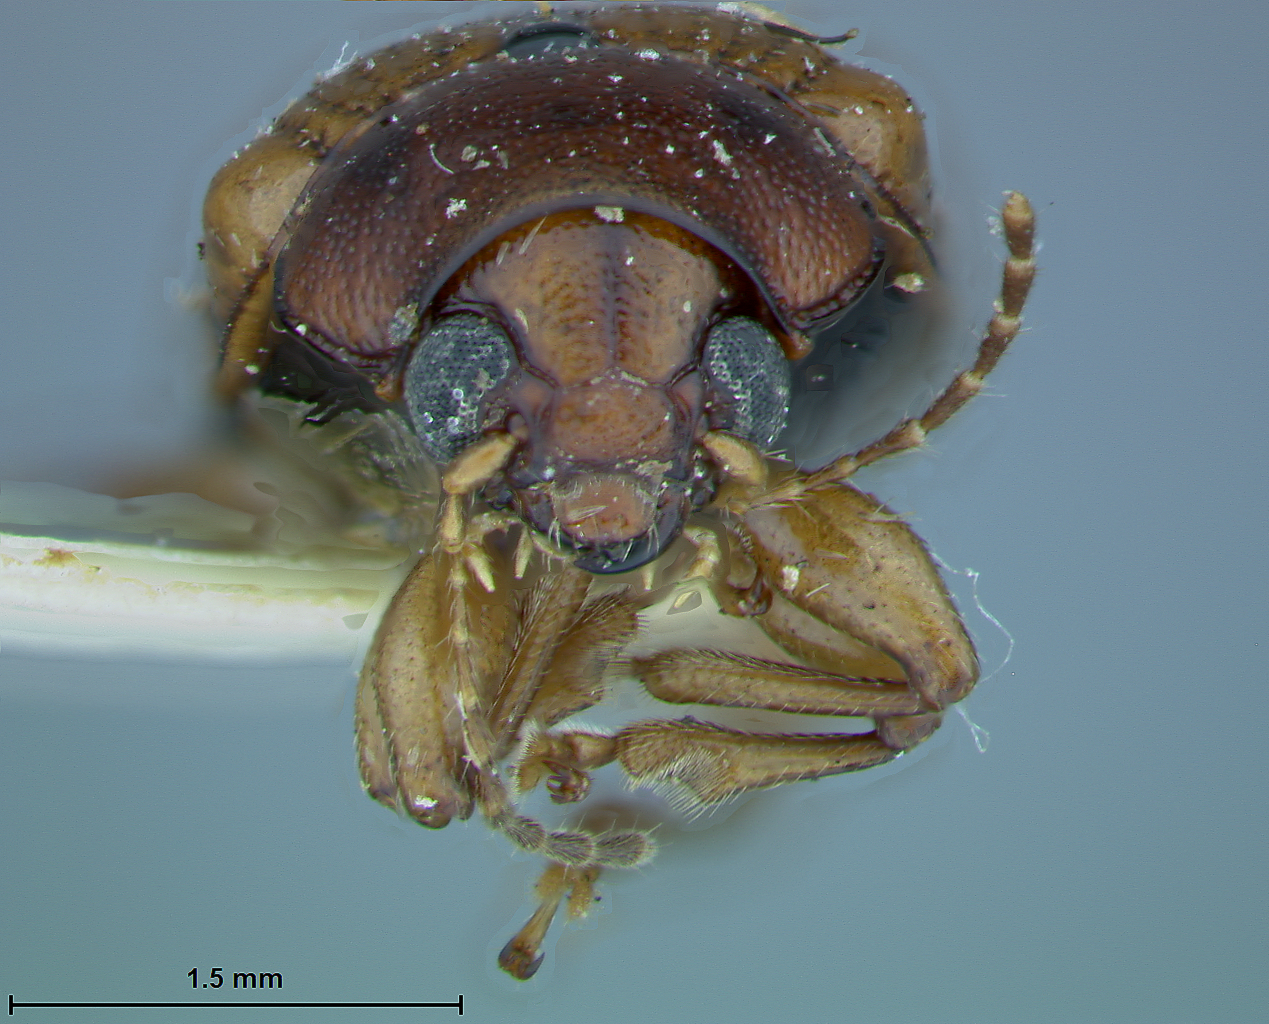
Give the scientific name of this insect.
Metachroma maculipenne
